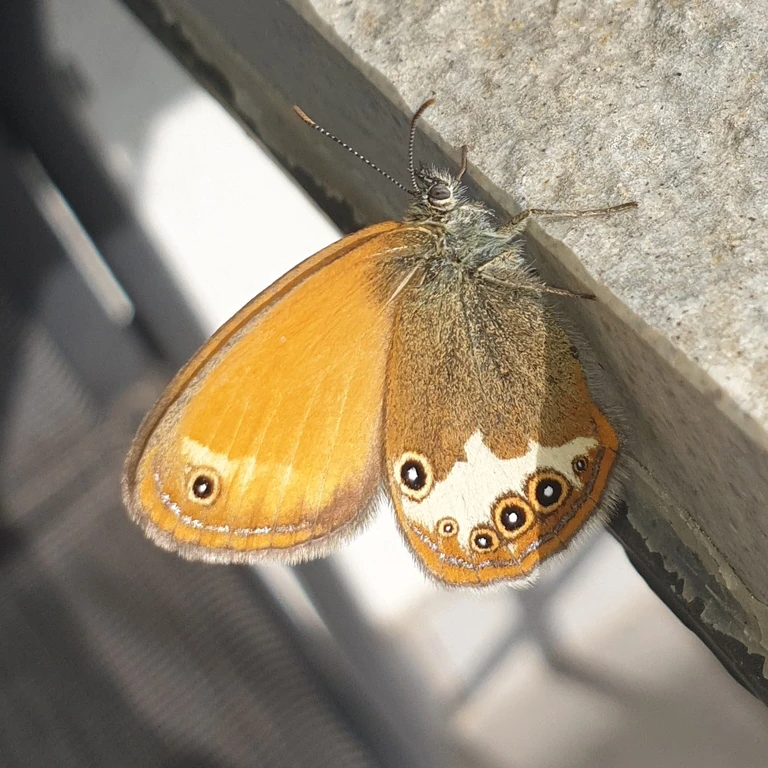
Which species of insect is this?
Coenonympha arcania
